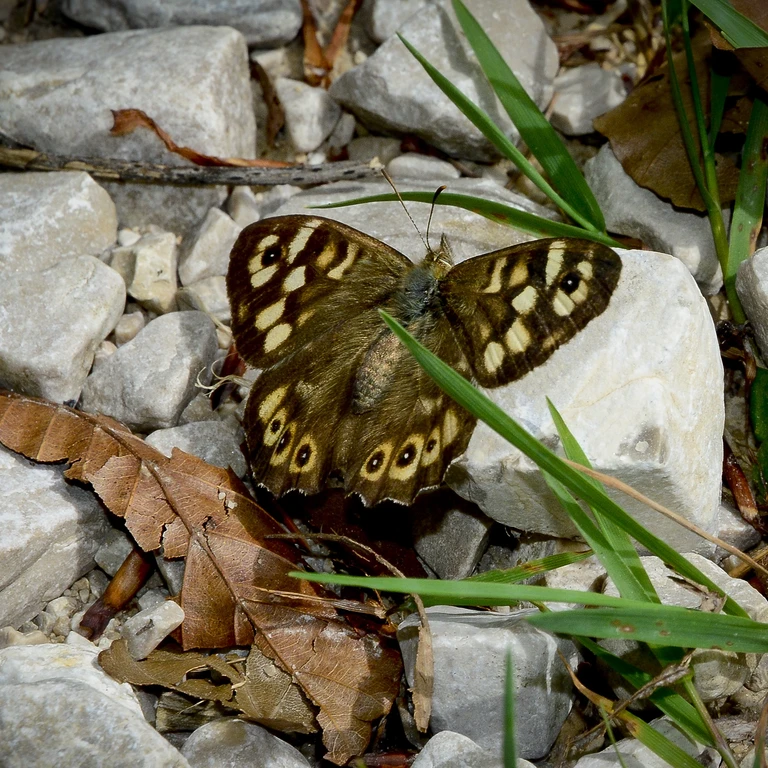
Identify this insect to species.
Pararge aegeria
